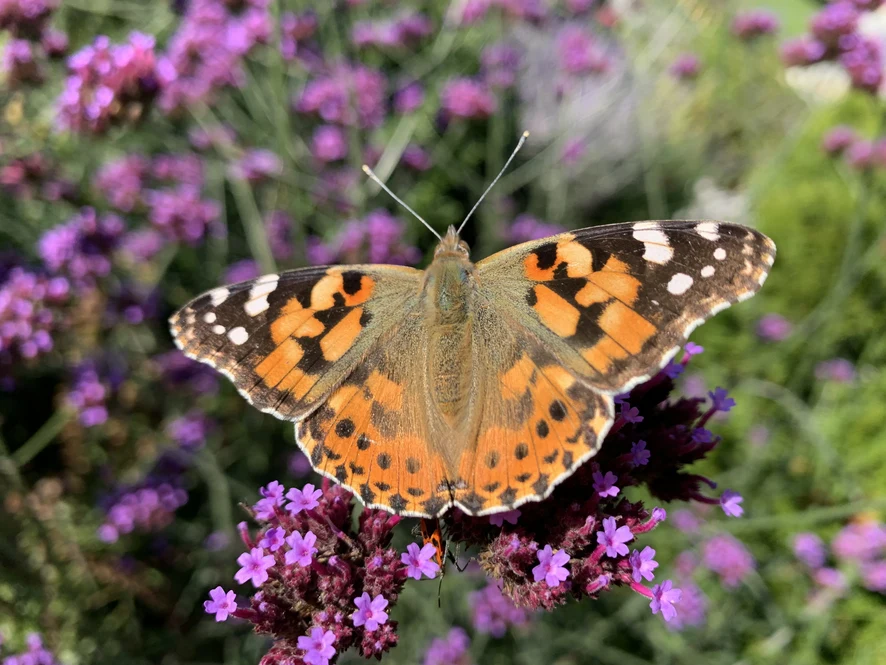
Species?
Vanessa cardui
